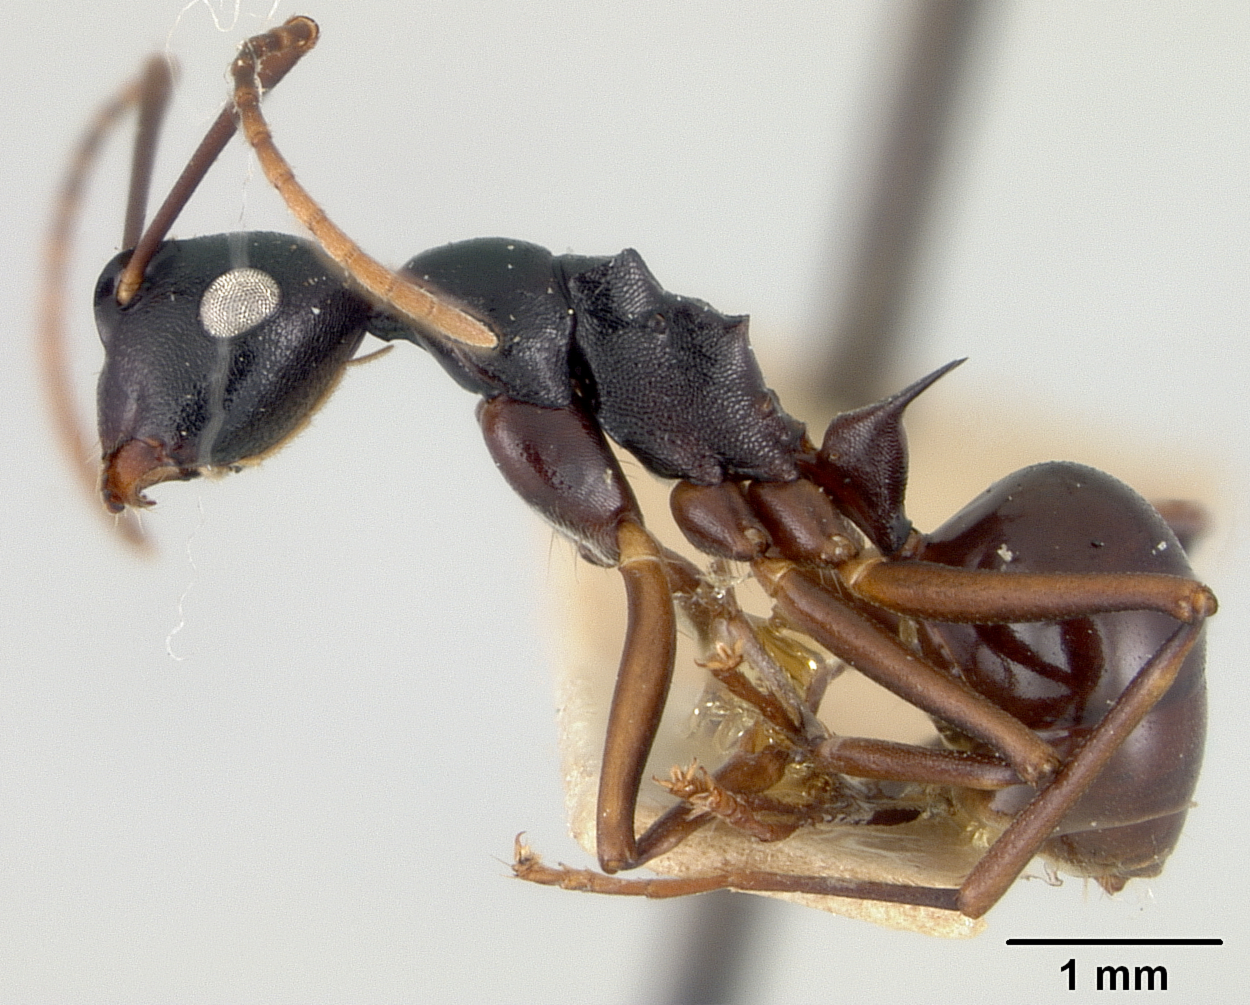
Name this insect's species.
Polyrhachis osae
